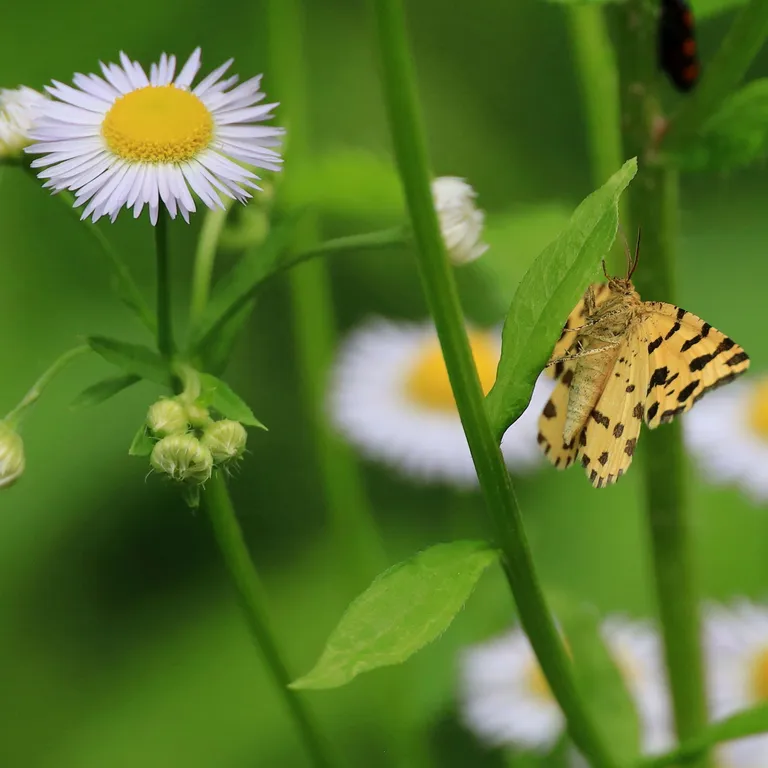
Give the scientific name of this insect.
Pseudopanthera macularia
